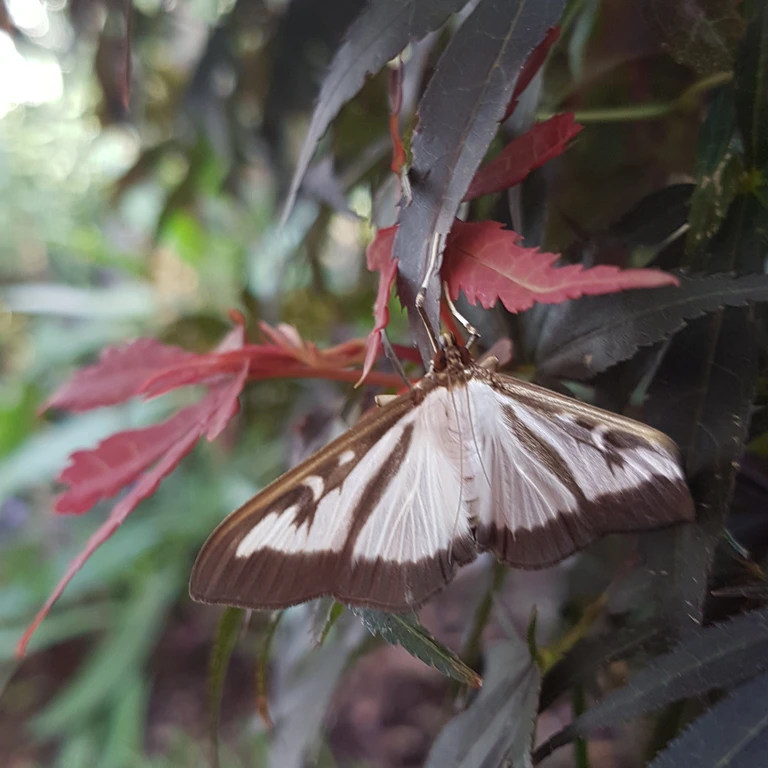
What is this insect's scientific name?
Cydalima perspectalis
